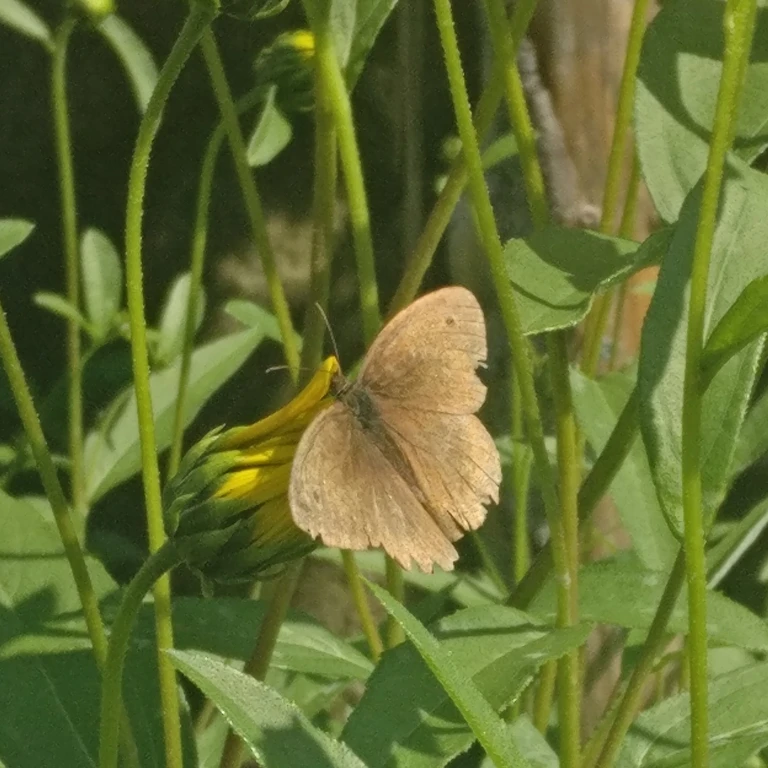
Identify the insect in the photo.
Maniola jurtina
